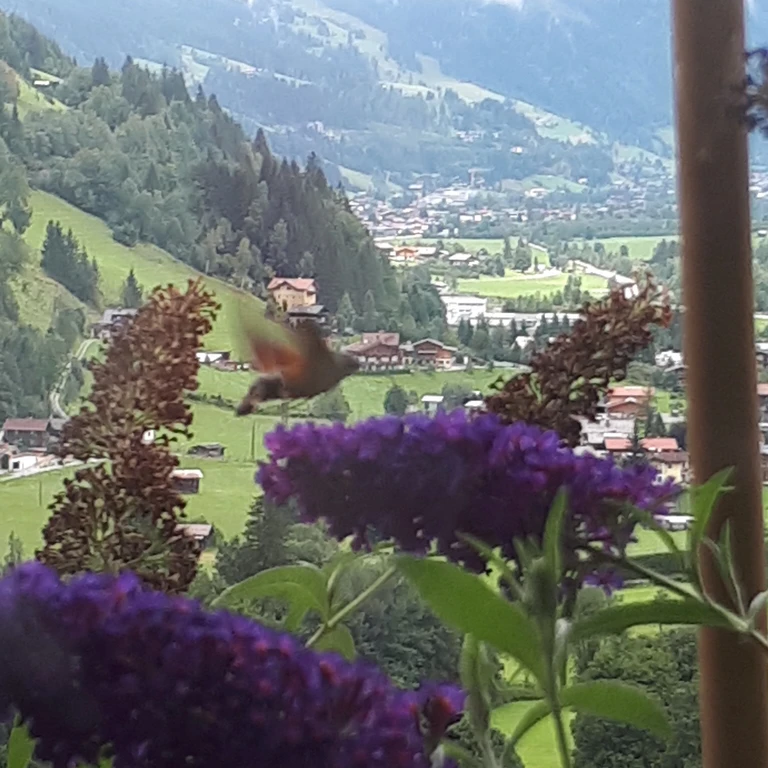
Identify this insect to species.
Macroglossum stellatarum
